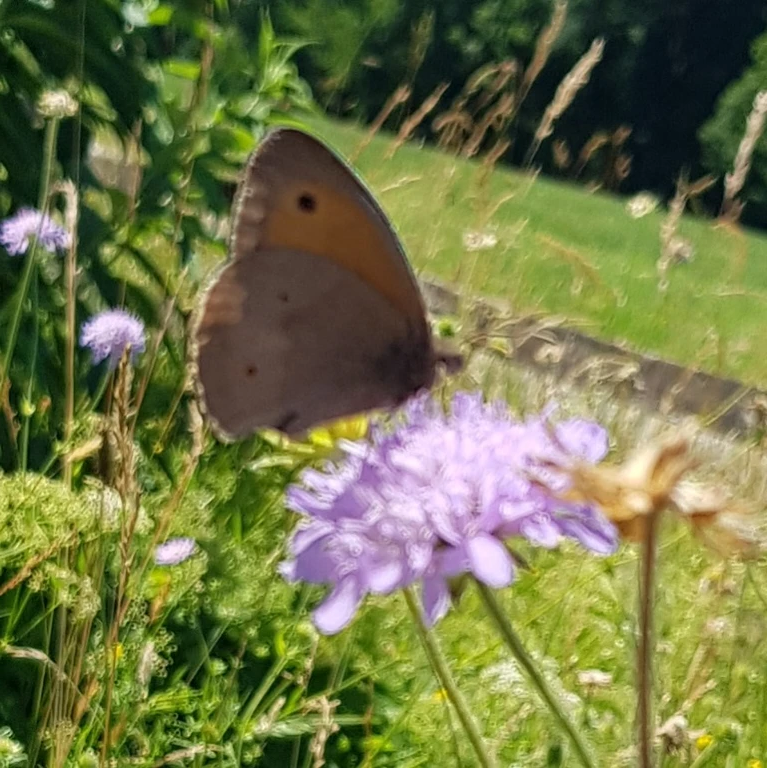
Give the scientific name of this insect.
Maniola jurtina
